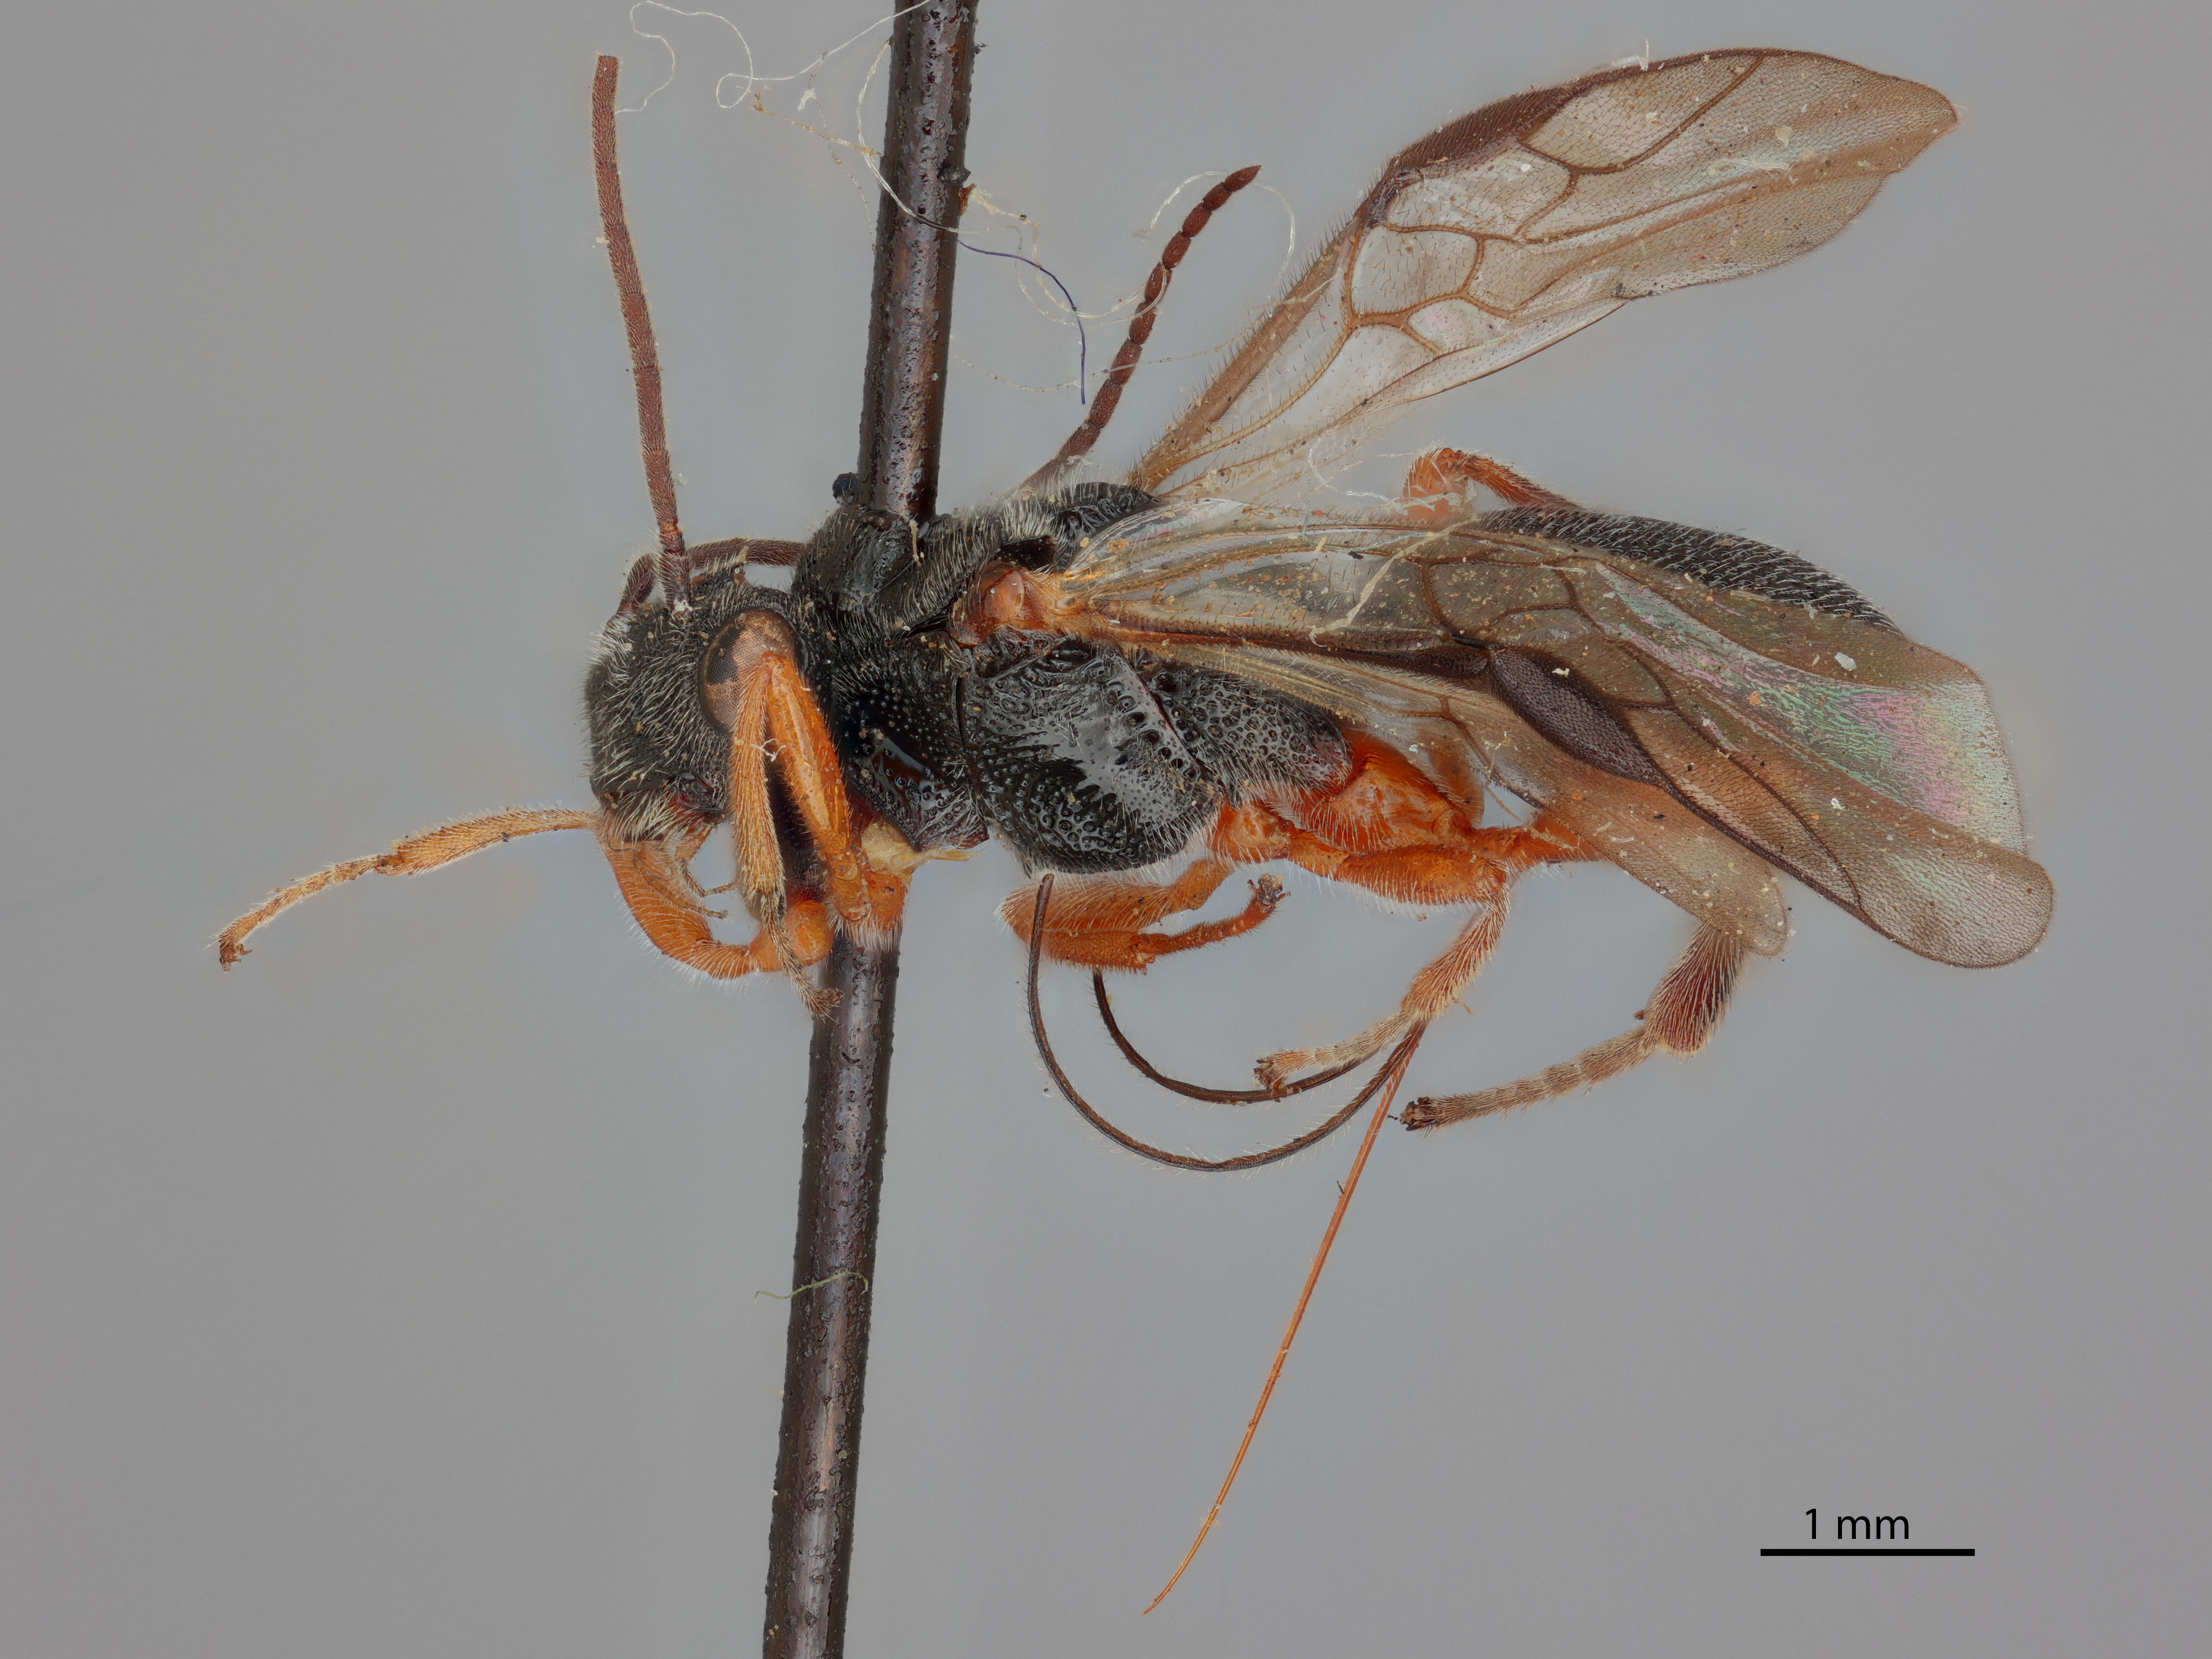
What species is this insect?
Urosigalphus barberi
